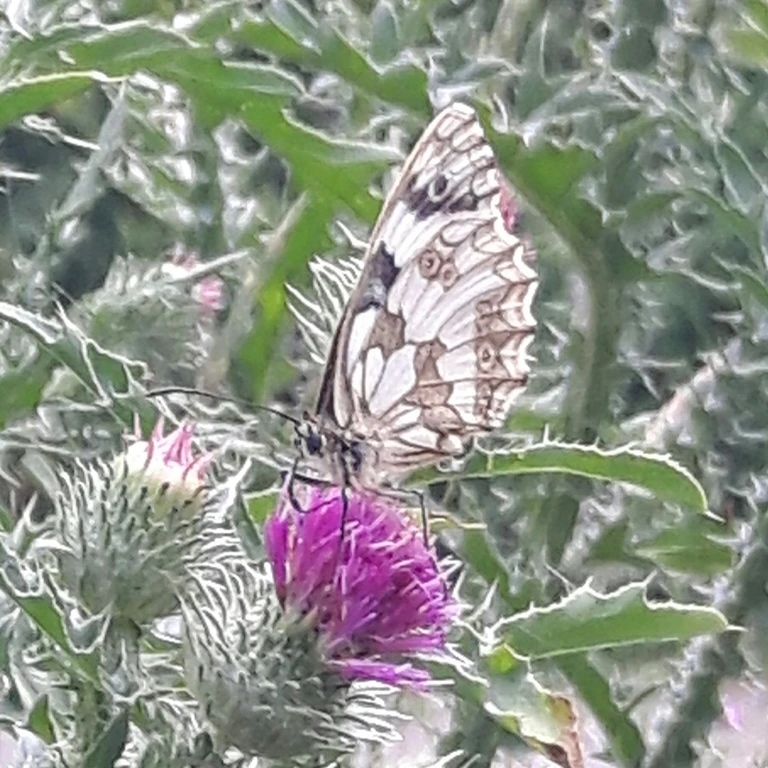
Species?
Melanargia galathea
